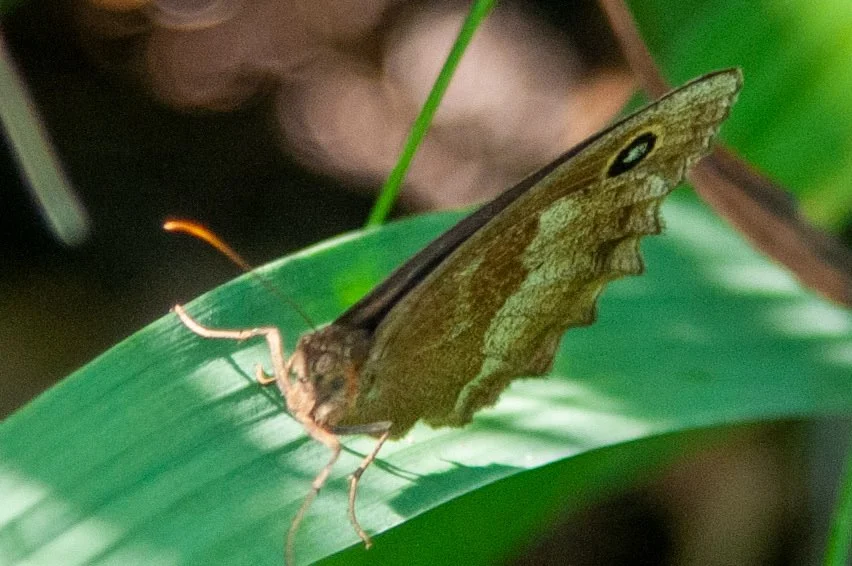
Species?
Minois dryas
